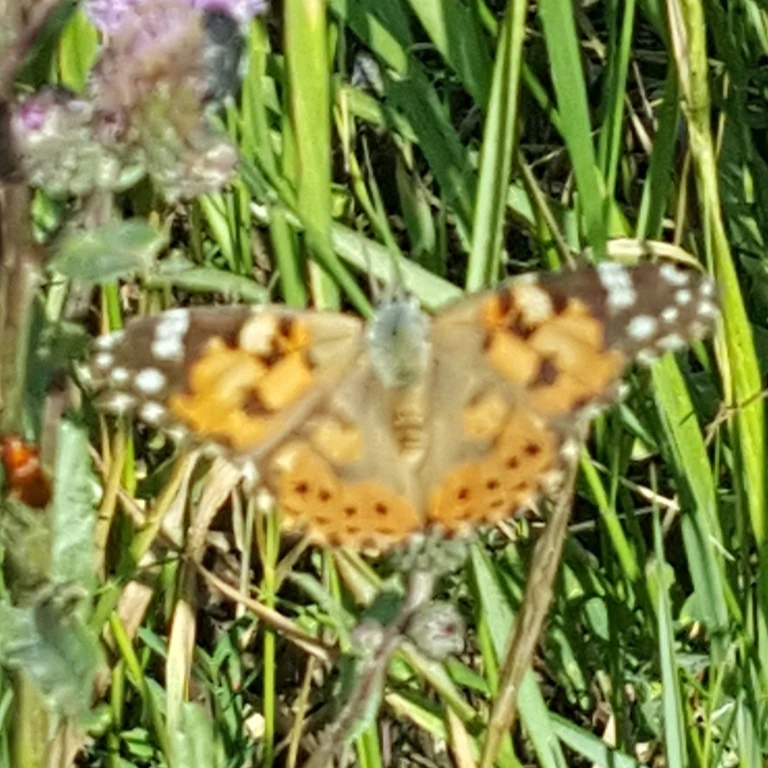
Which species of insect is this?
Vanessa cardui
